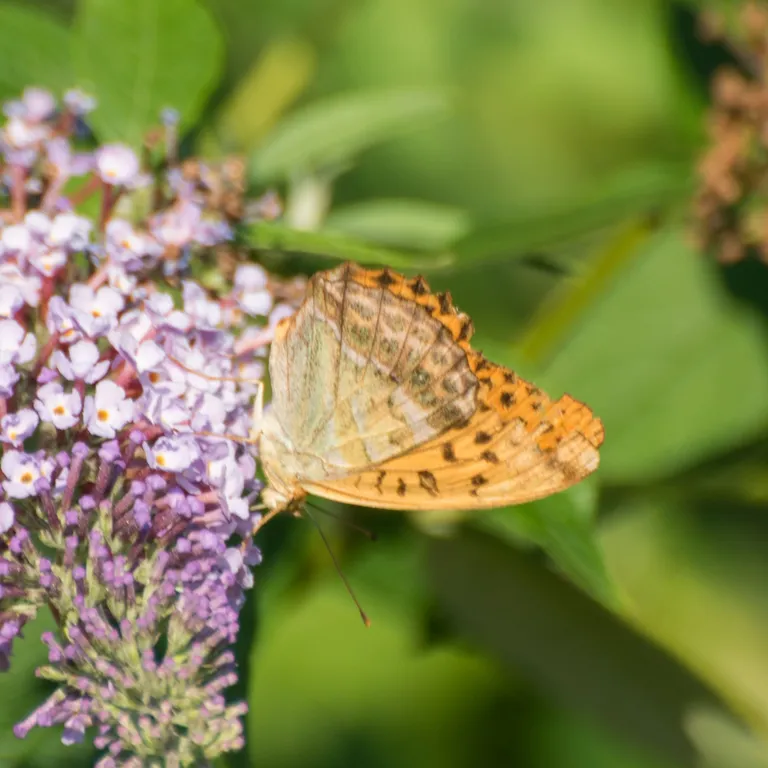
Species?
Argynnis paphia
